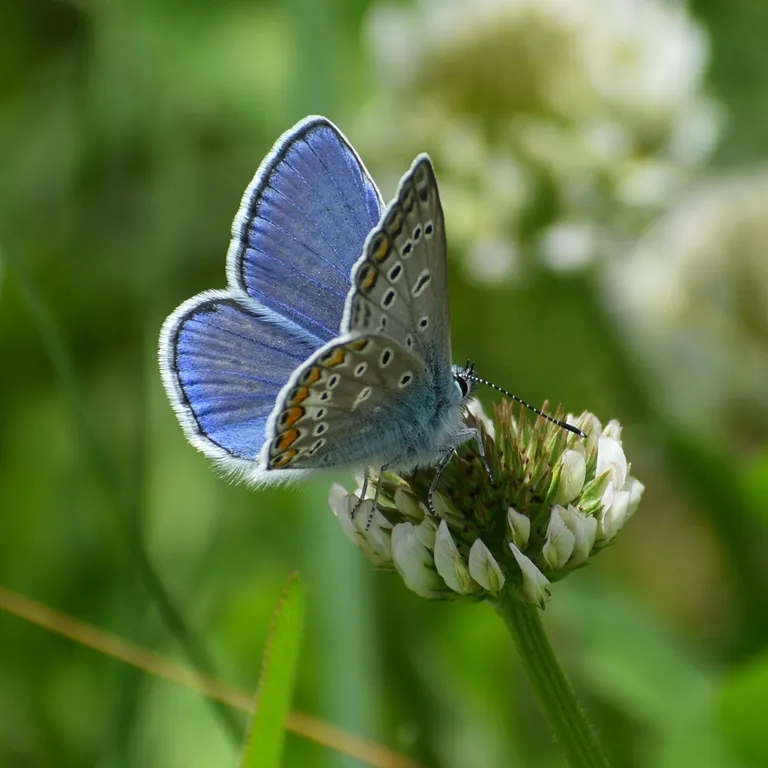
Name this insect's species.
Polyommatus icarus
